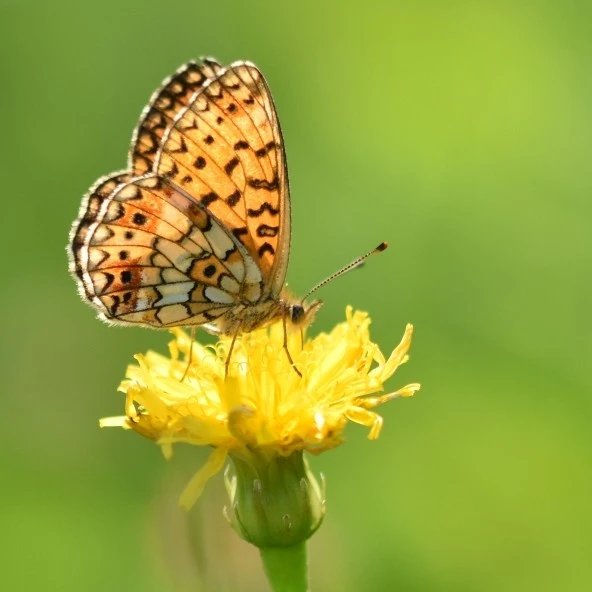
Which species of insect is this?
Boloria selene
